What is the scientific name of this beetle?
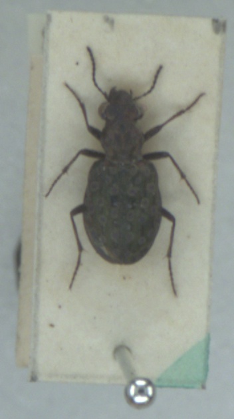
Elaphrus riparius
